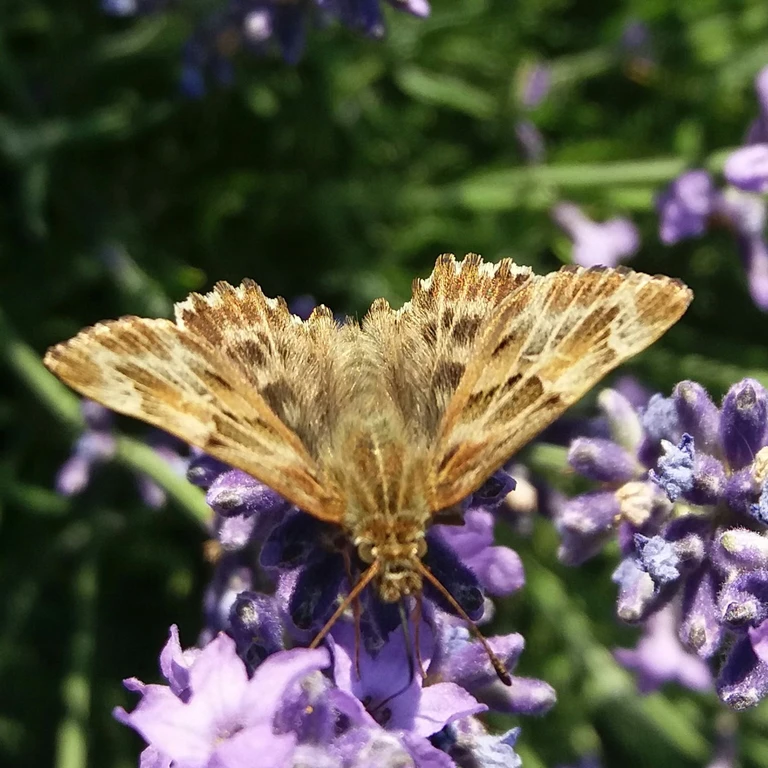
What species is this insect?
Carcharodus alceae
